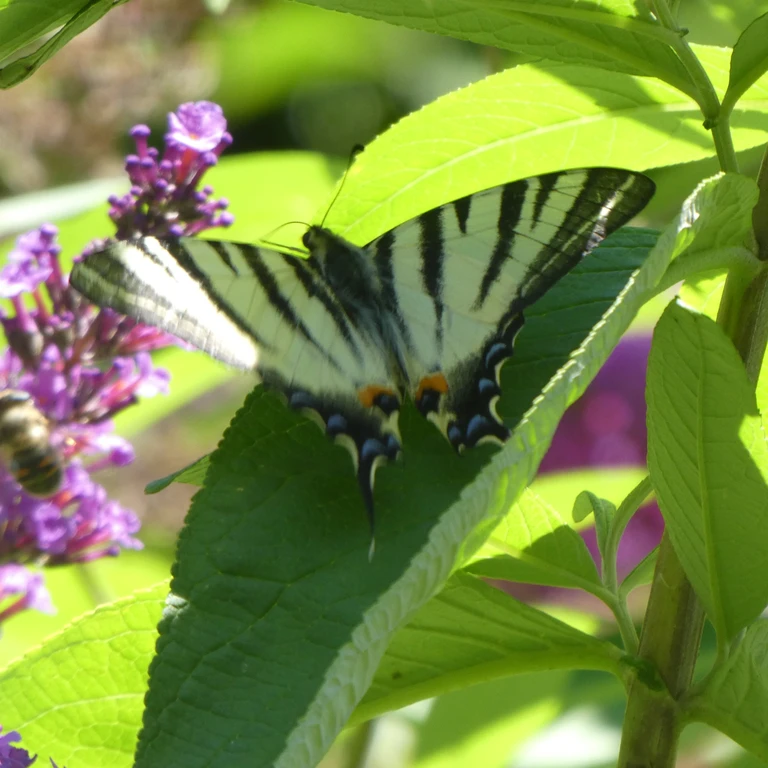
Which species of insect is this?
Iphiclides podalirius
